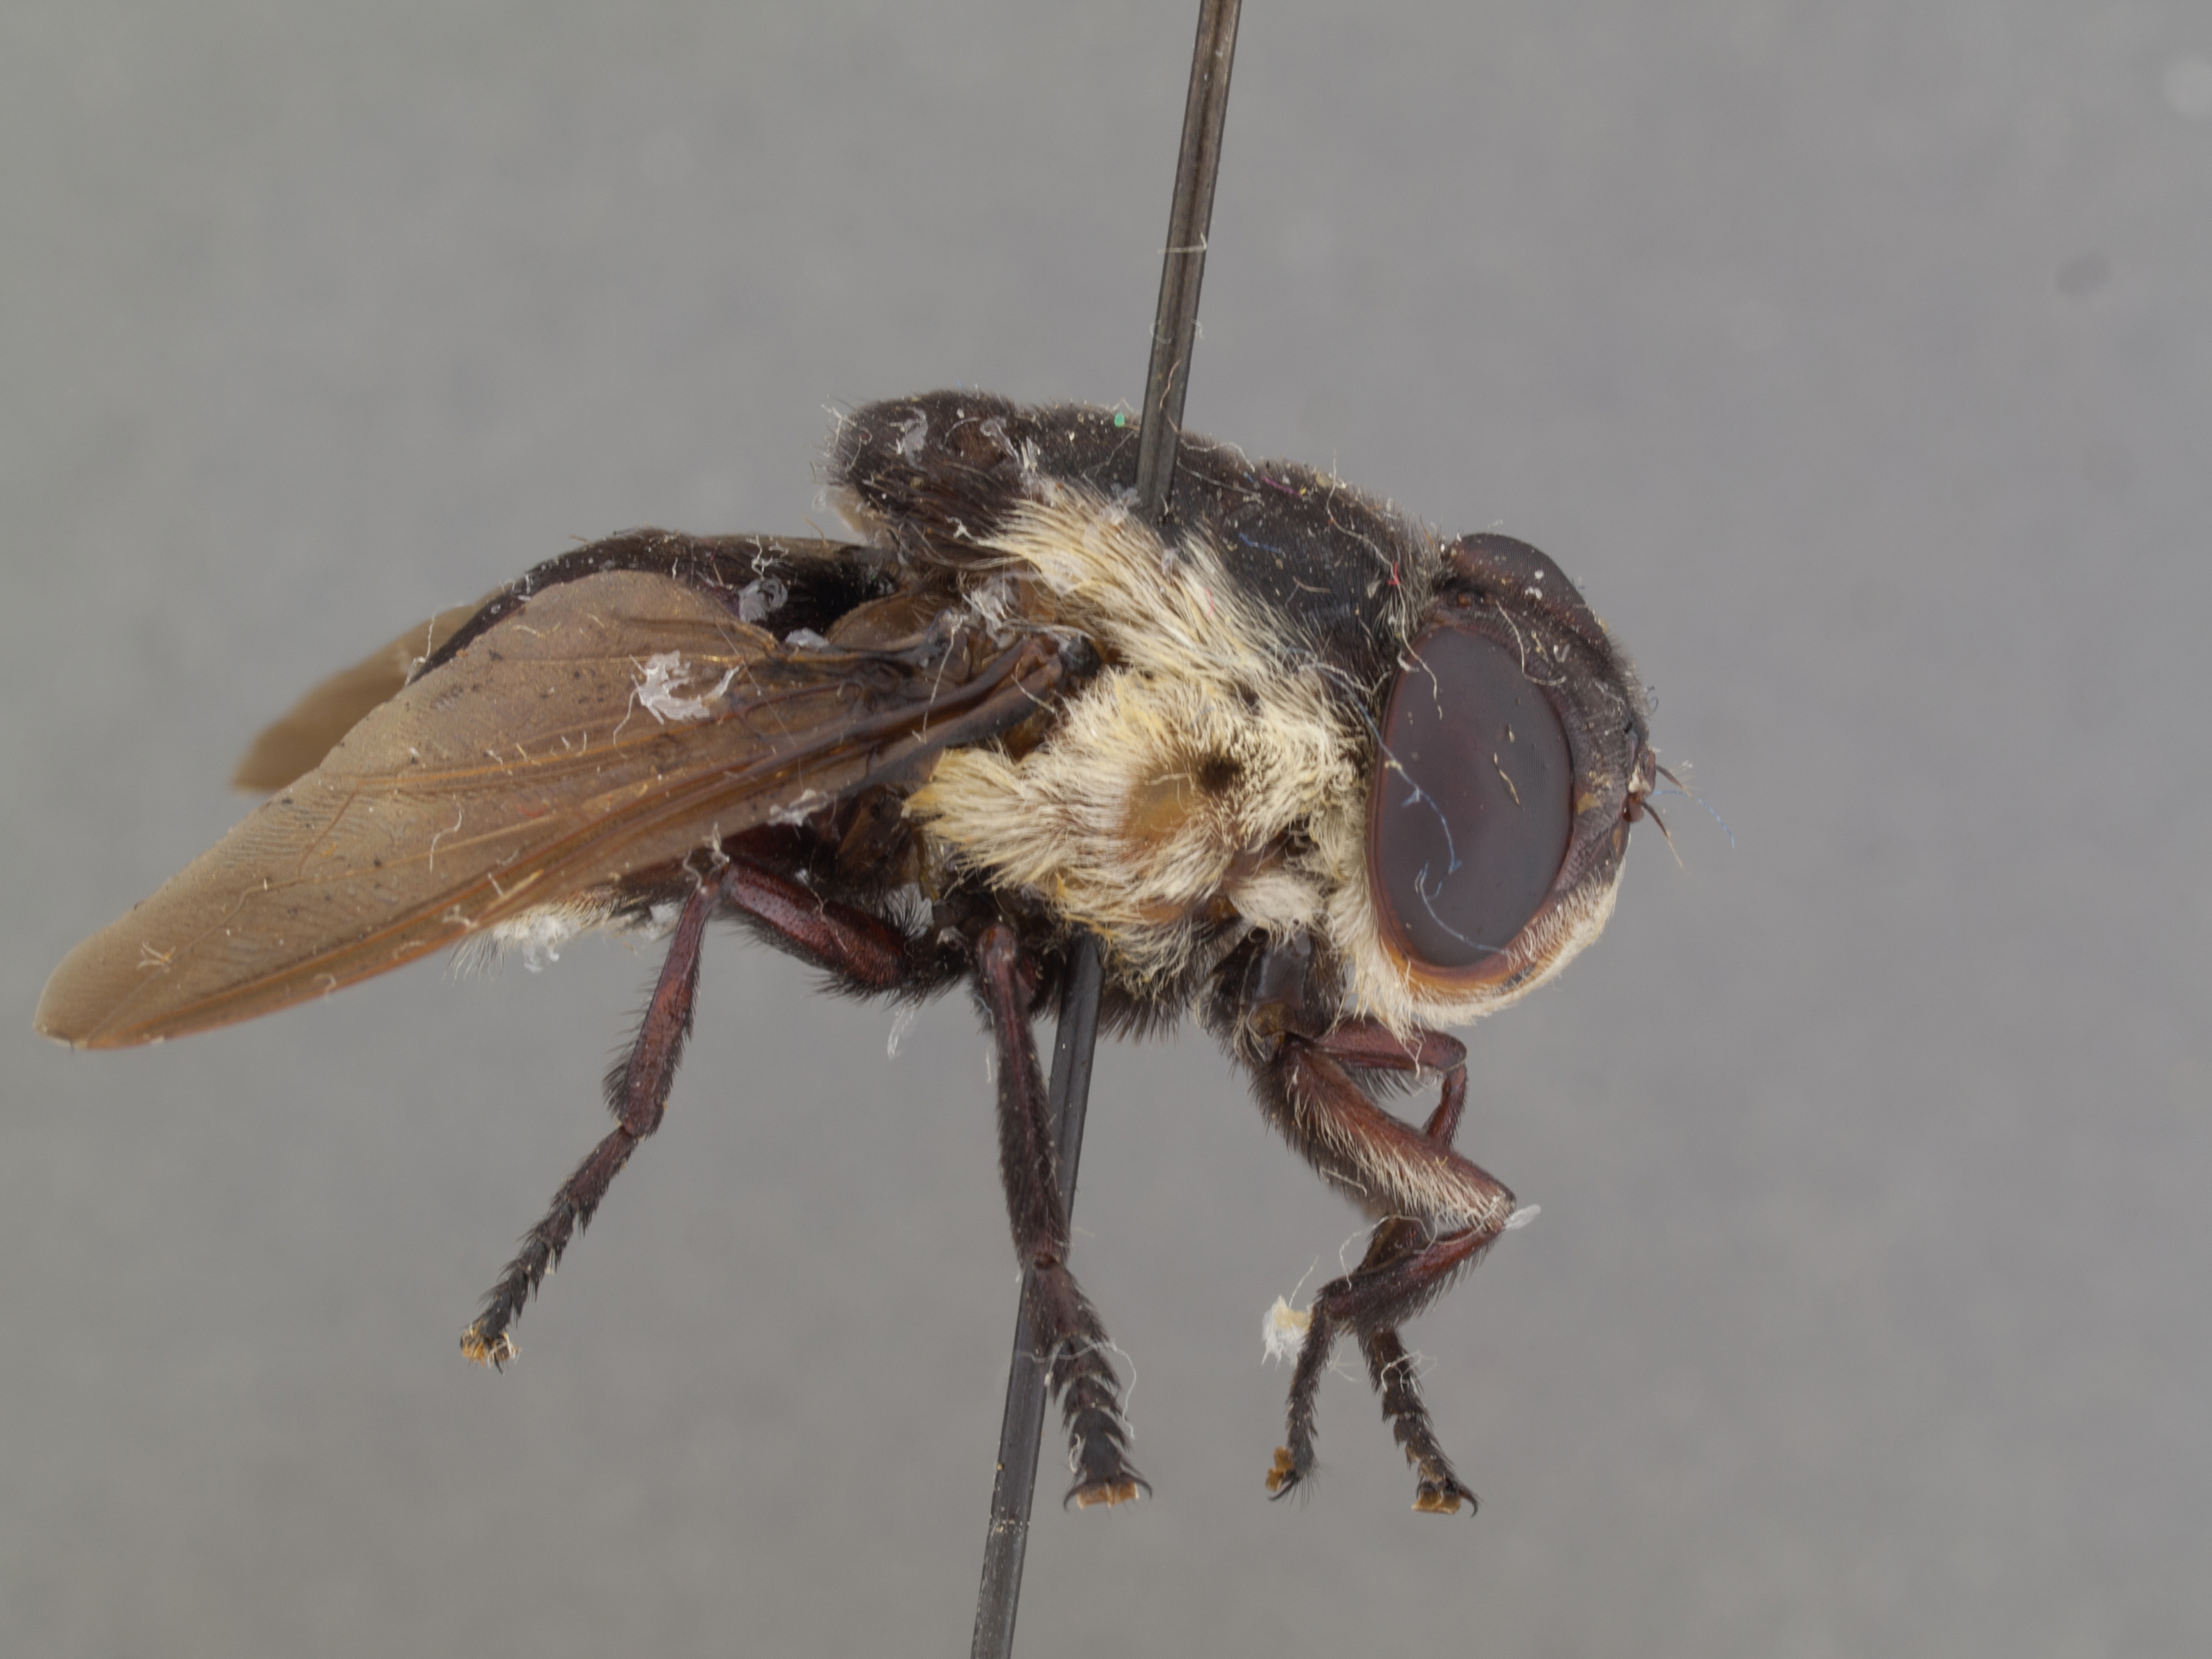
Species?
Cuterebra fontinella
